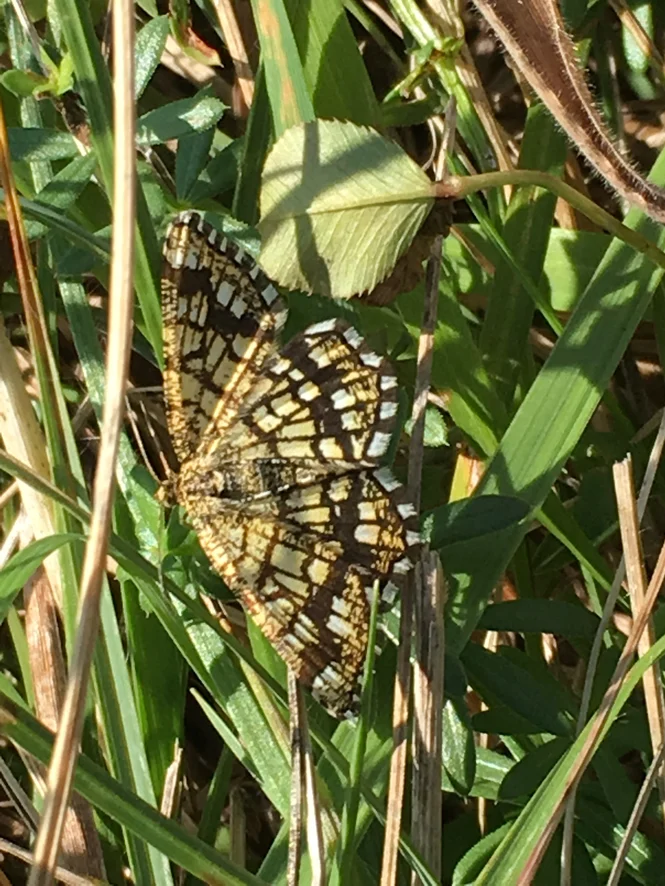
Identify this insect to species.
Chiasmia clathrata
